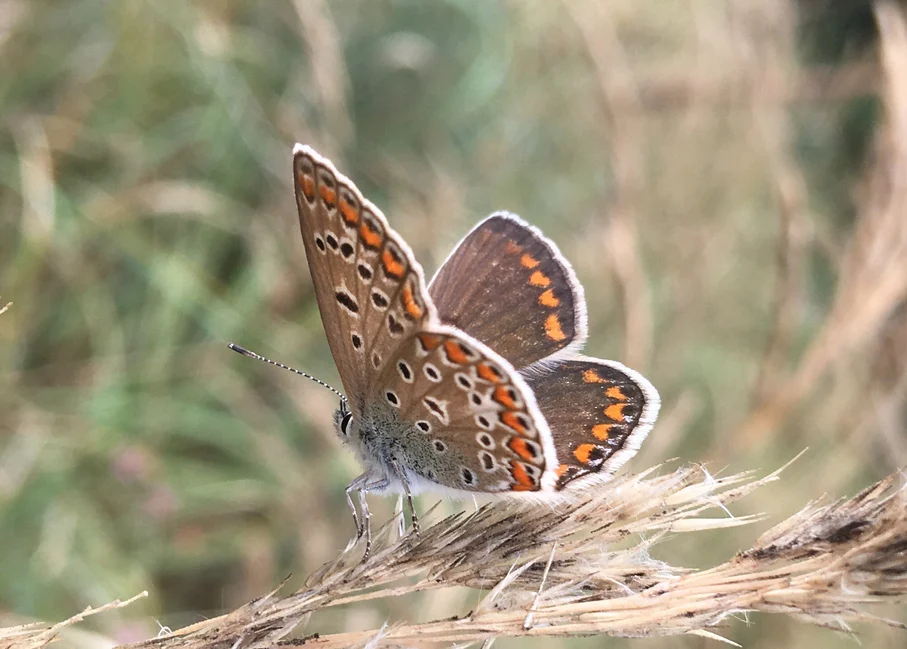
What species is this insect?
Polyommatus icarus
